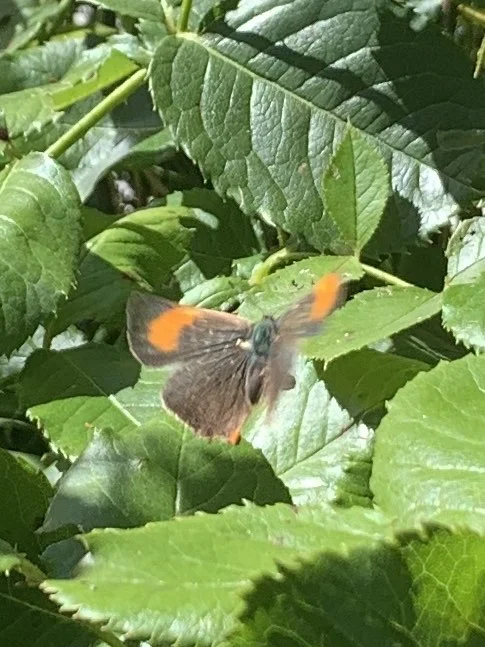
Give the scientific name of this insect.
Thecla betulae
